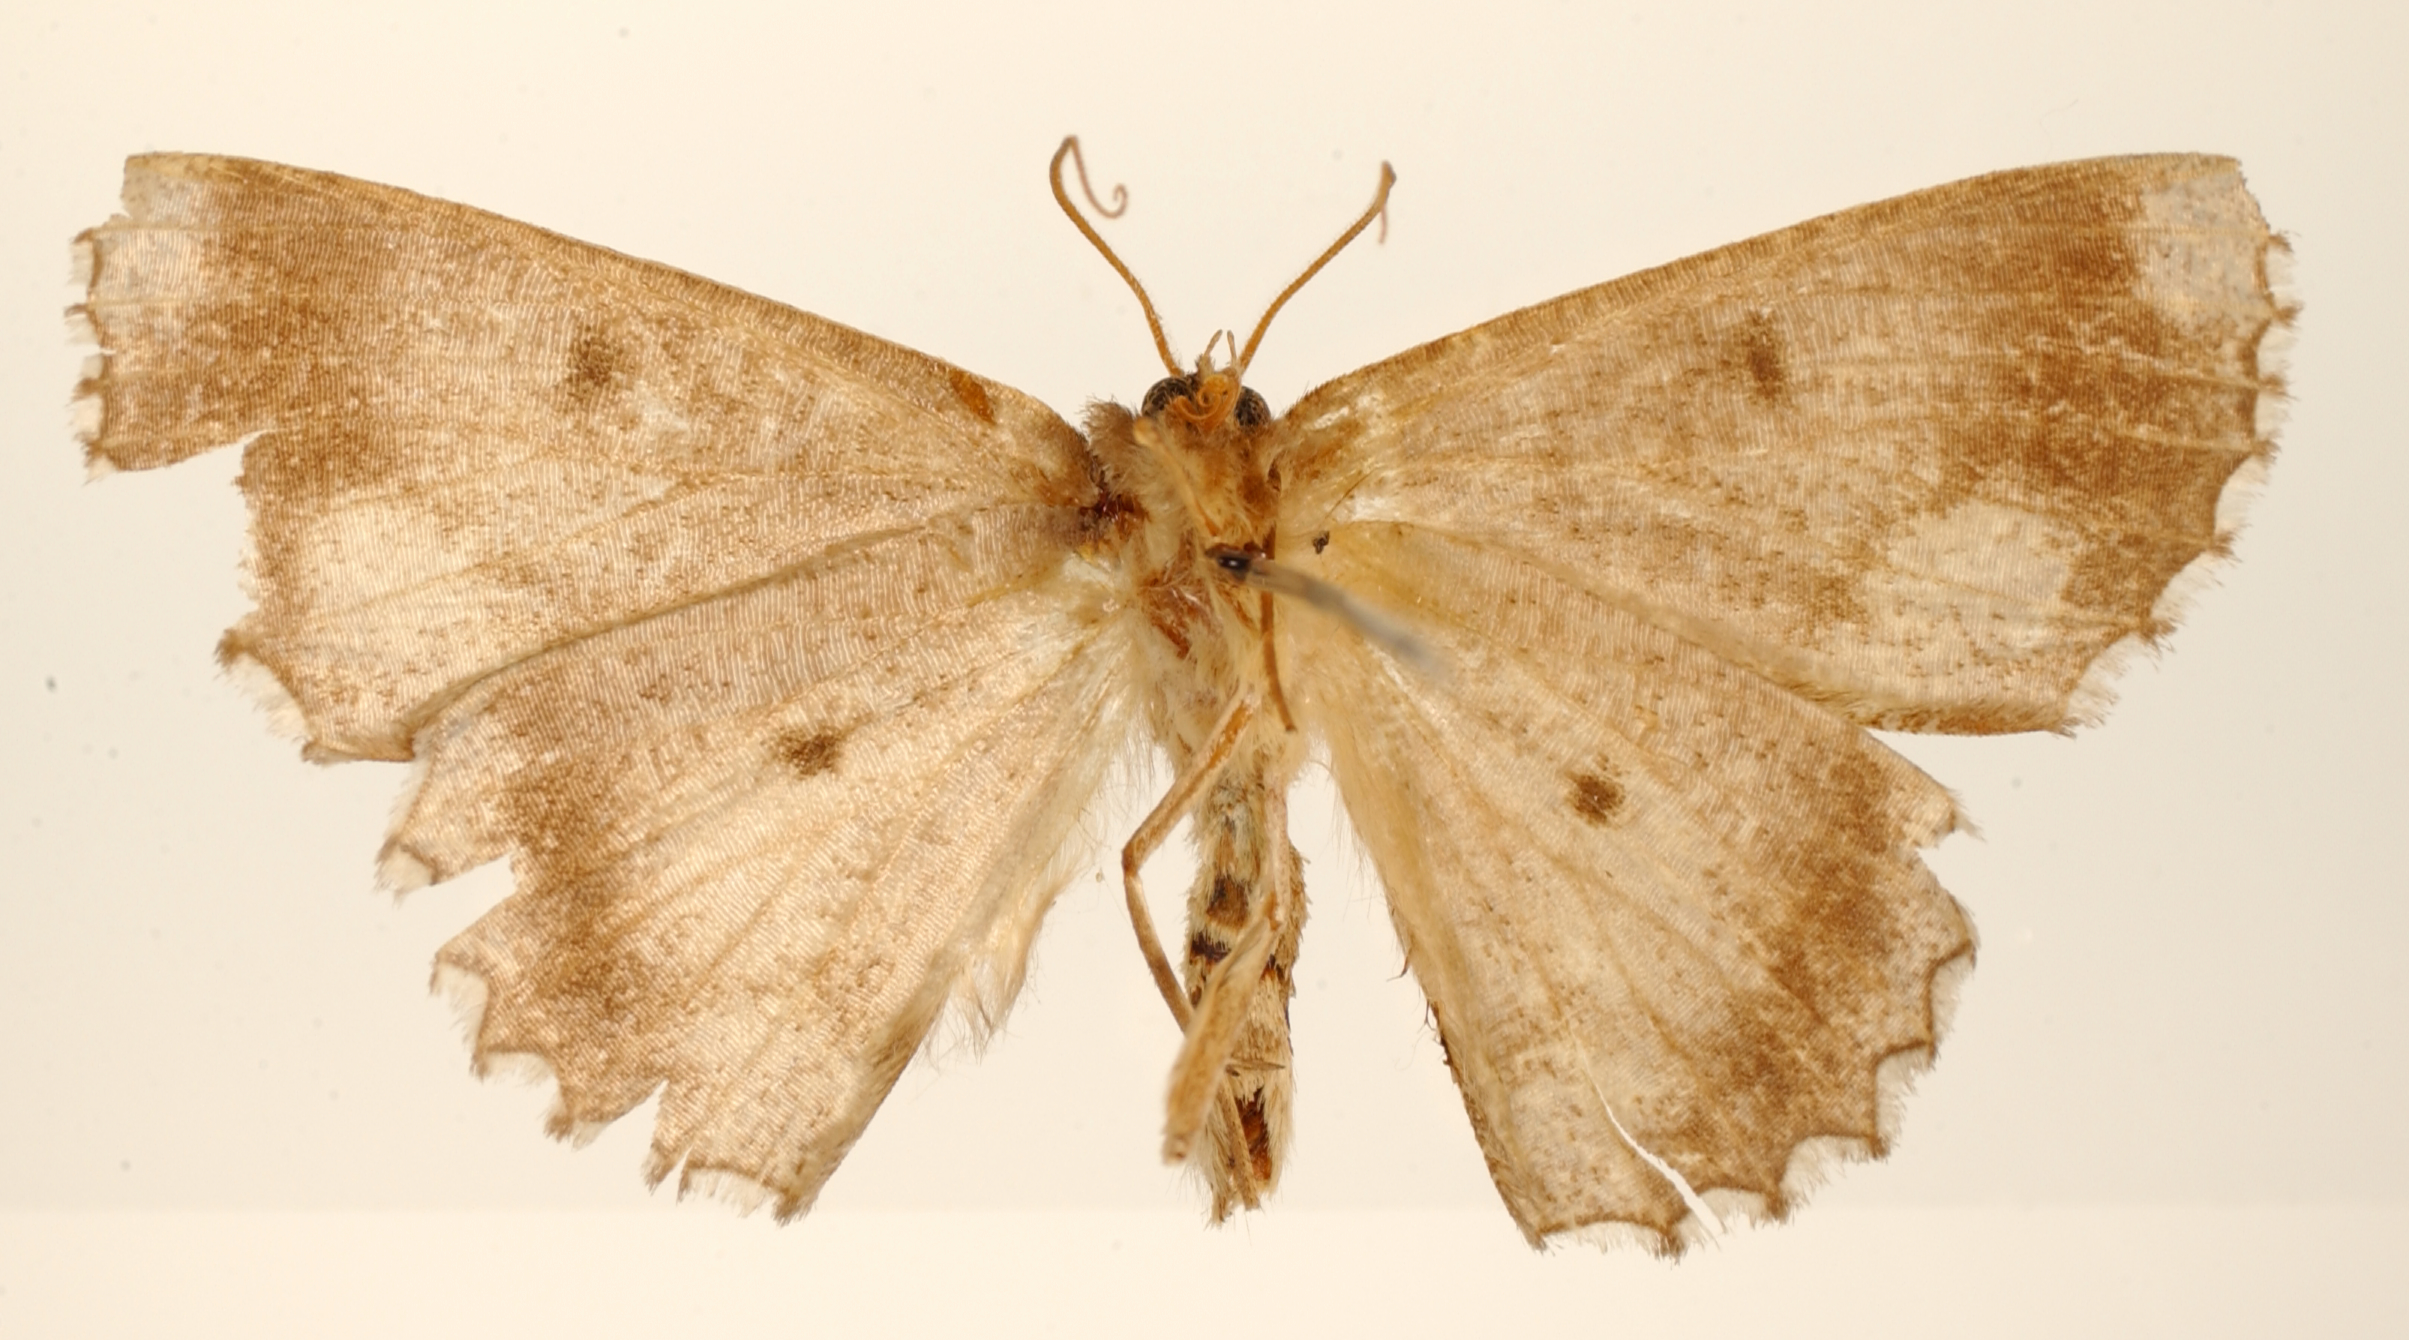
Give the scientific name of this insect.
Sabulodes rasata
